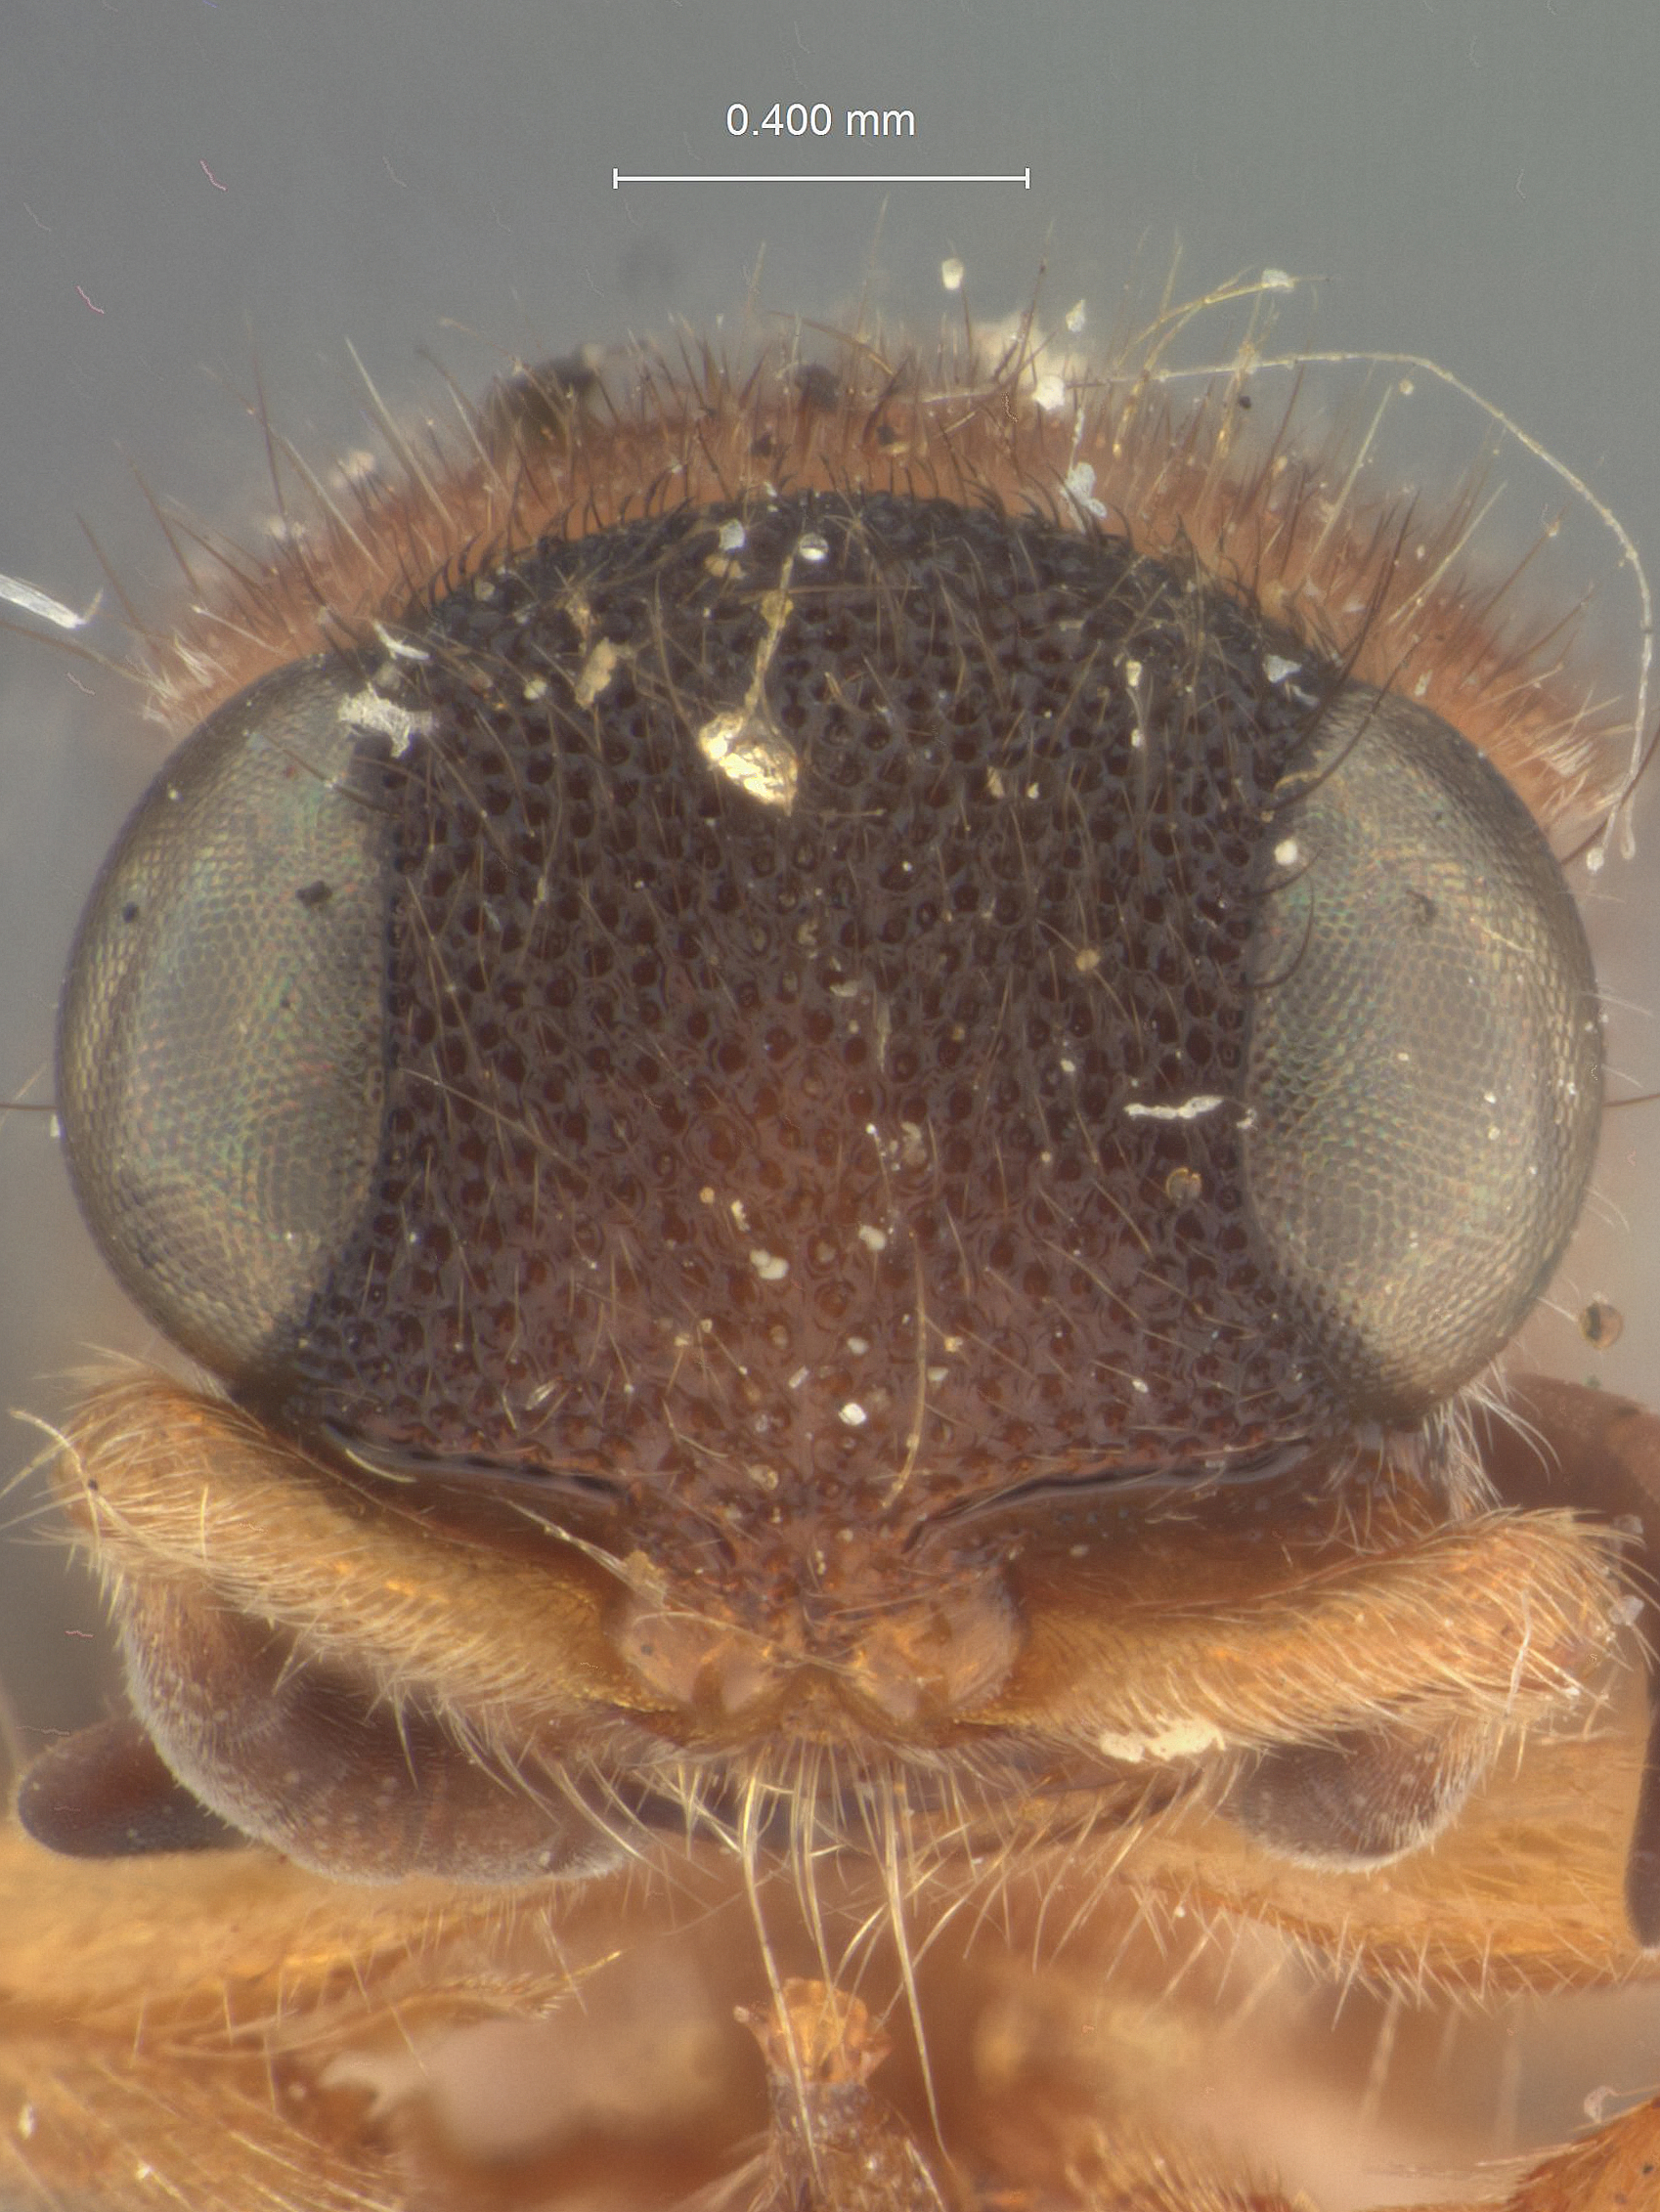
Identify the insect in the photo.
Squamulotilla fucosa
